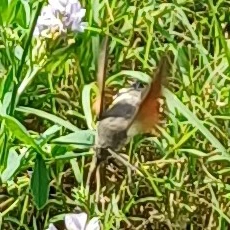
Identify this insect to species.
Macroglossum stellatarum
